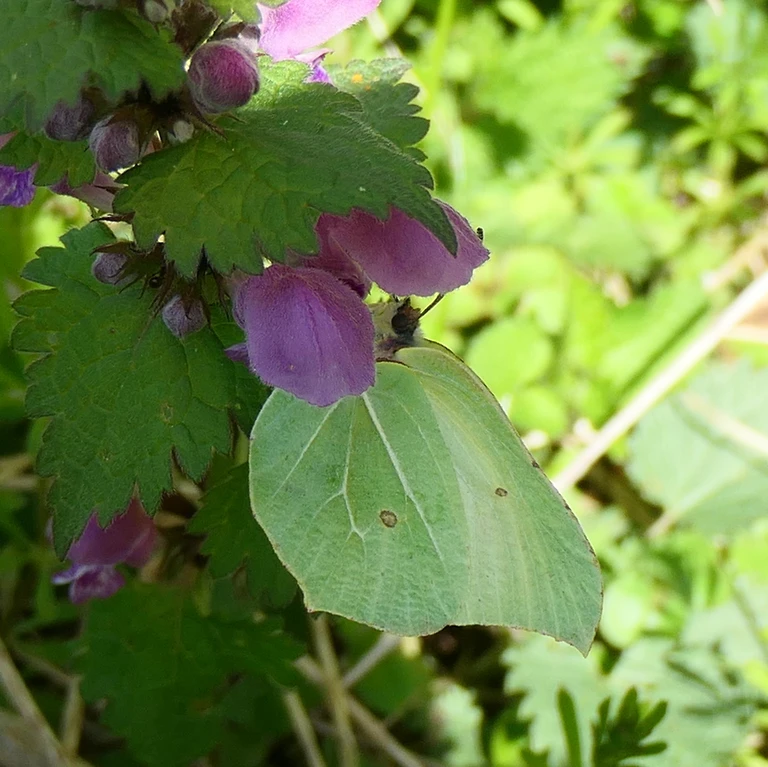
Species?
Gonepteryx rhamni
